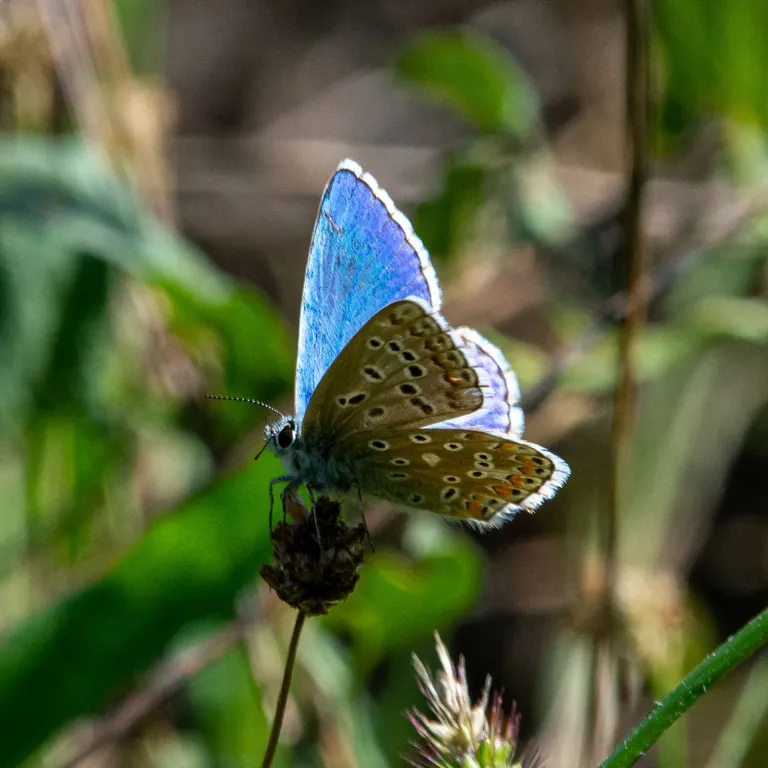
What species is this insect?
Lysandra bellargus
